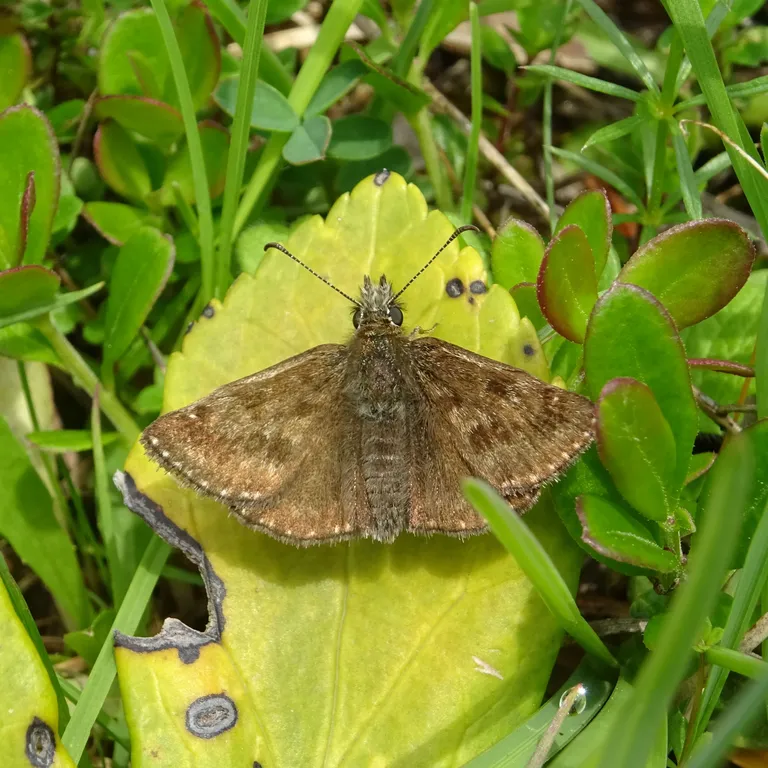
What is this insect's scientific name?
Erynnis tages
